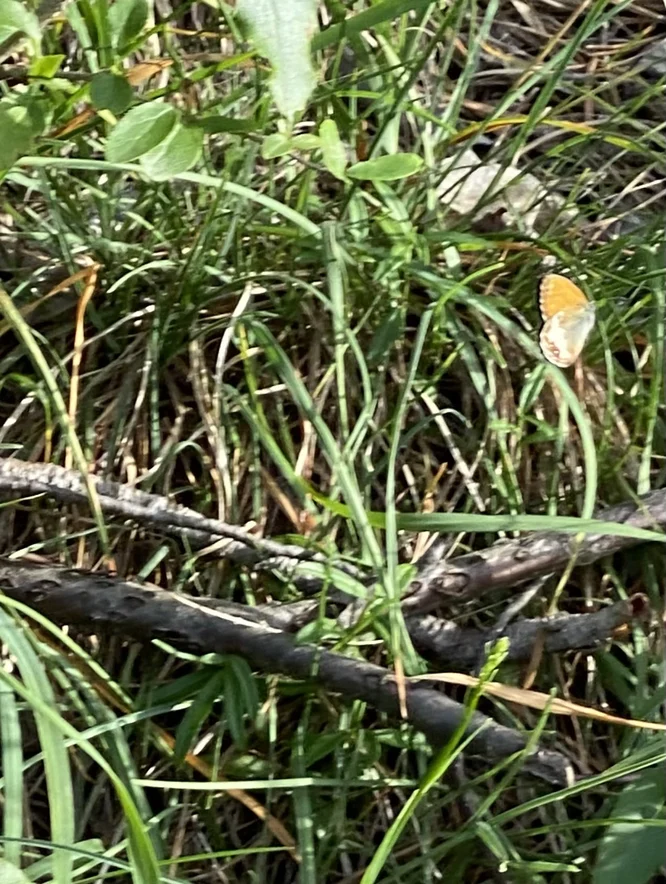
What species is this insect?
Coenonympha arcania
